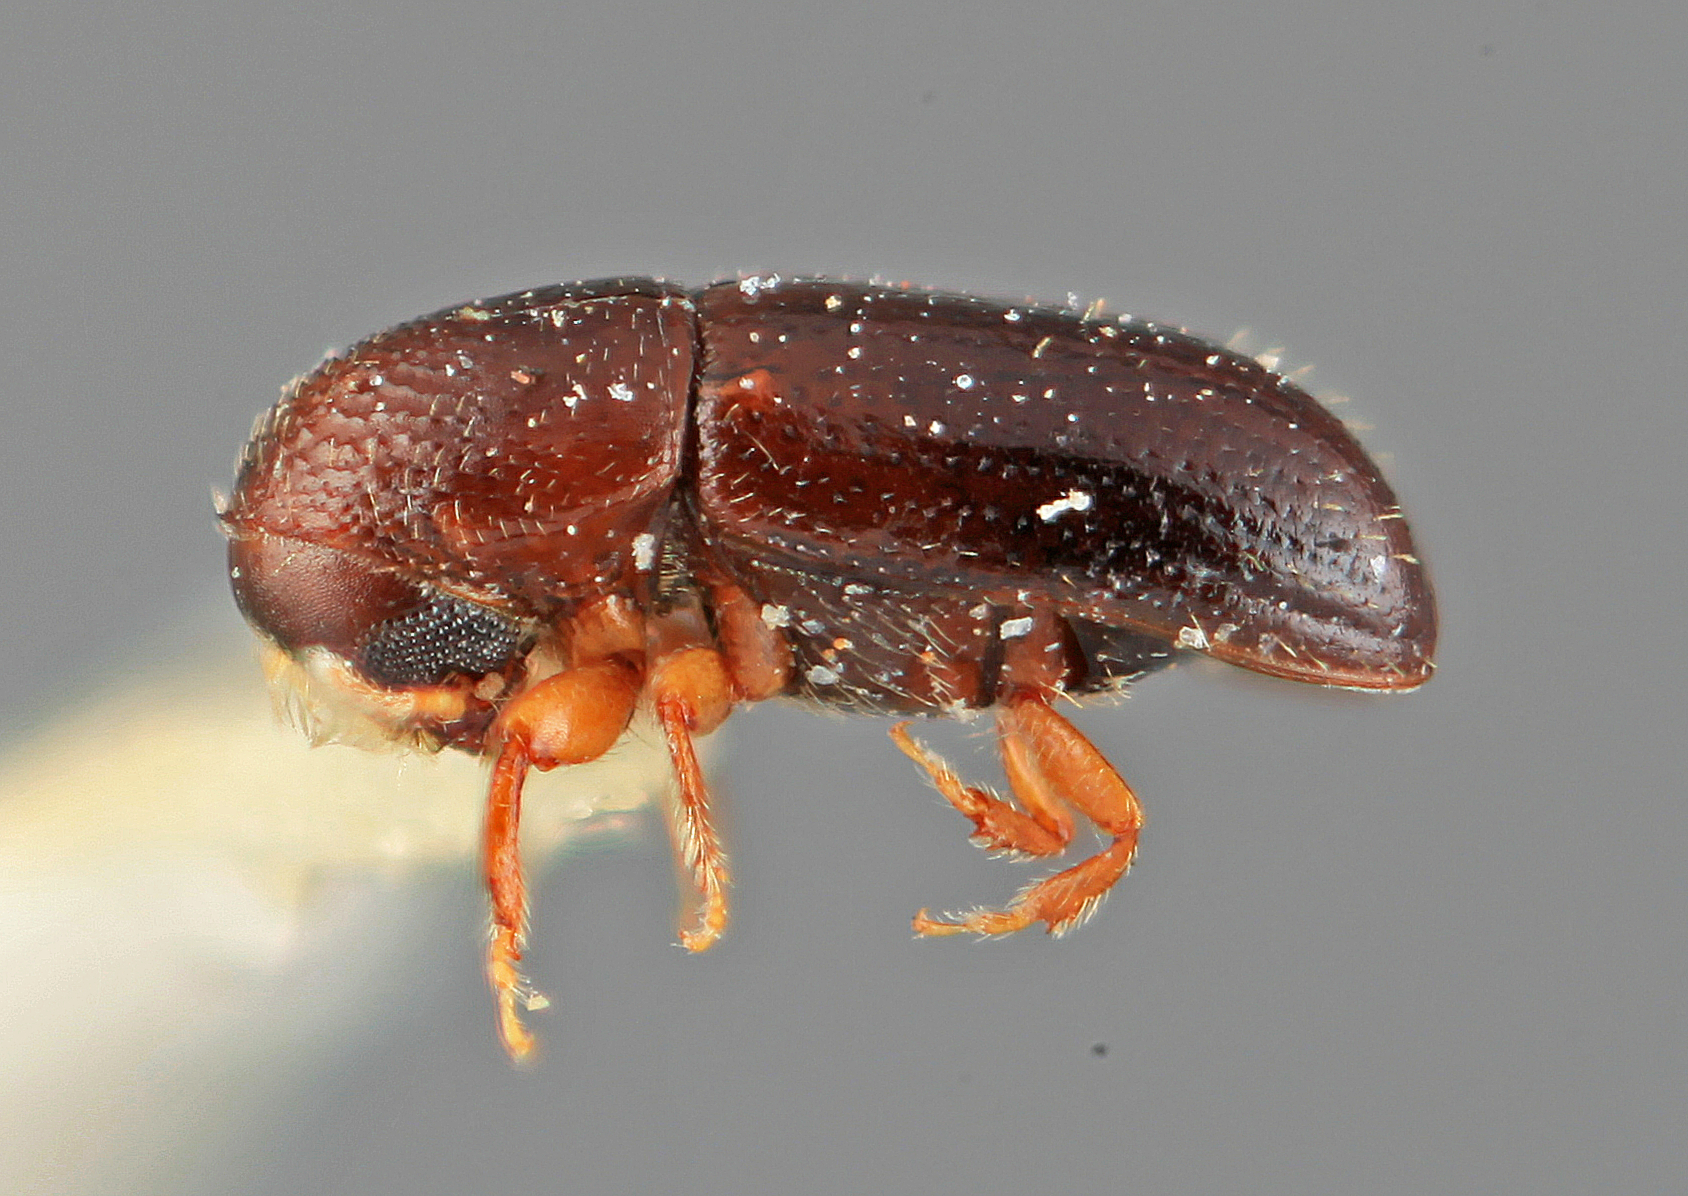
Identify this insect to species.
Araptus micropilosus
